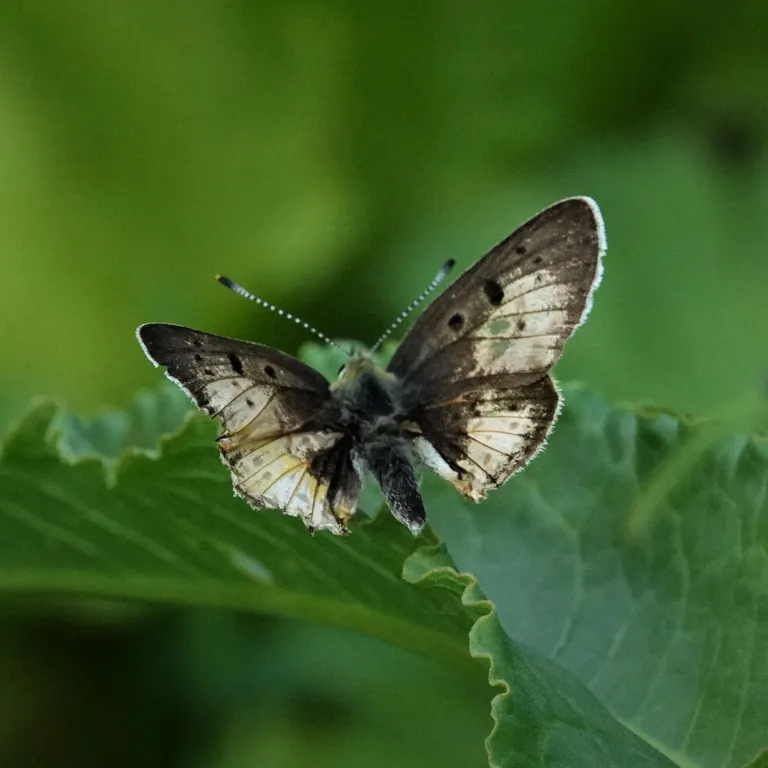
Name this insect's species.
Lycaena tityrus (also Loweia tityrus)
